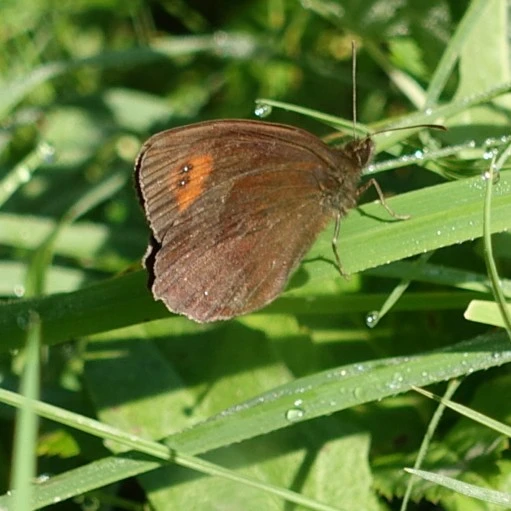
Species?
Erebia aethiops
